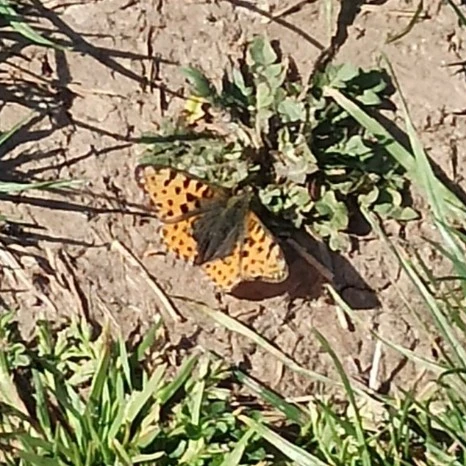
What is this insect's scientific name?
Issoria lathonia
